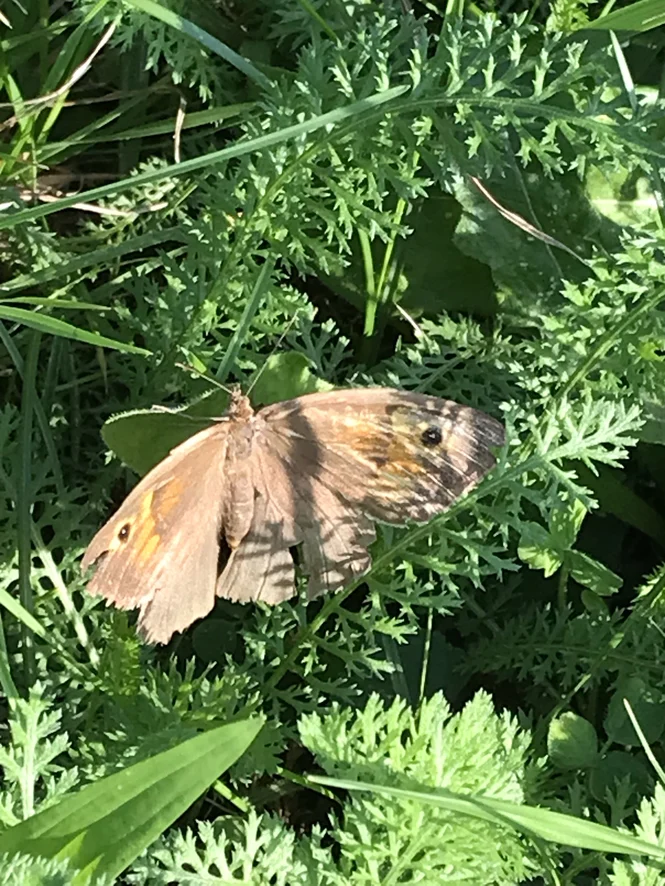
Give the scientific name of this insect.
Maniola jurtina
